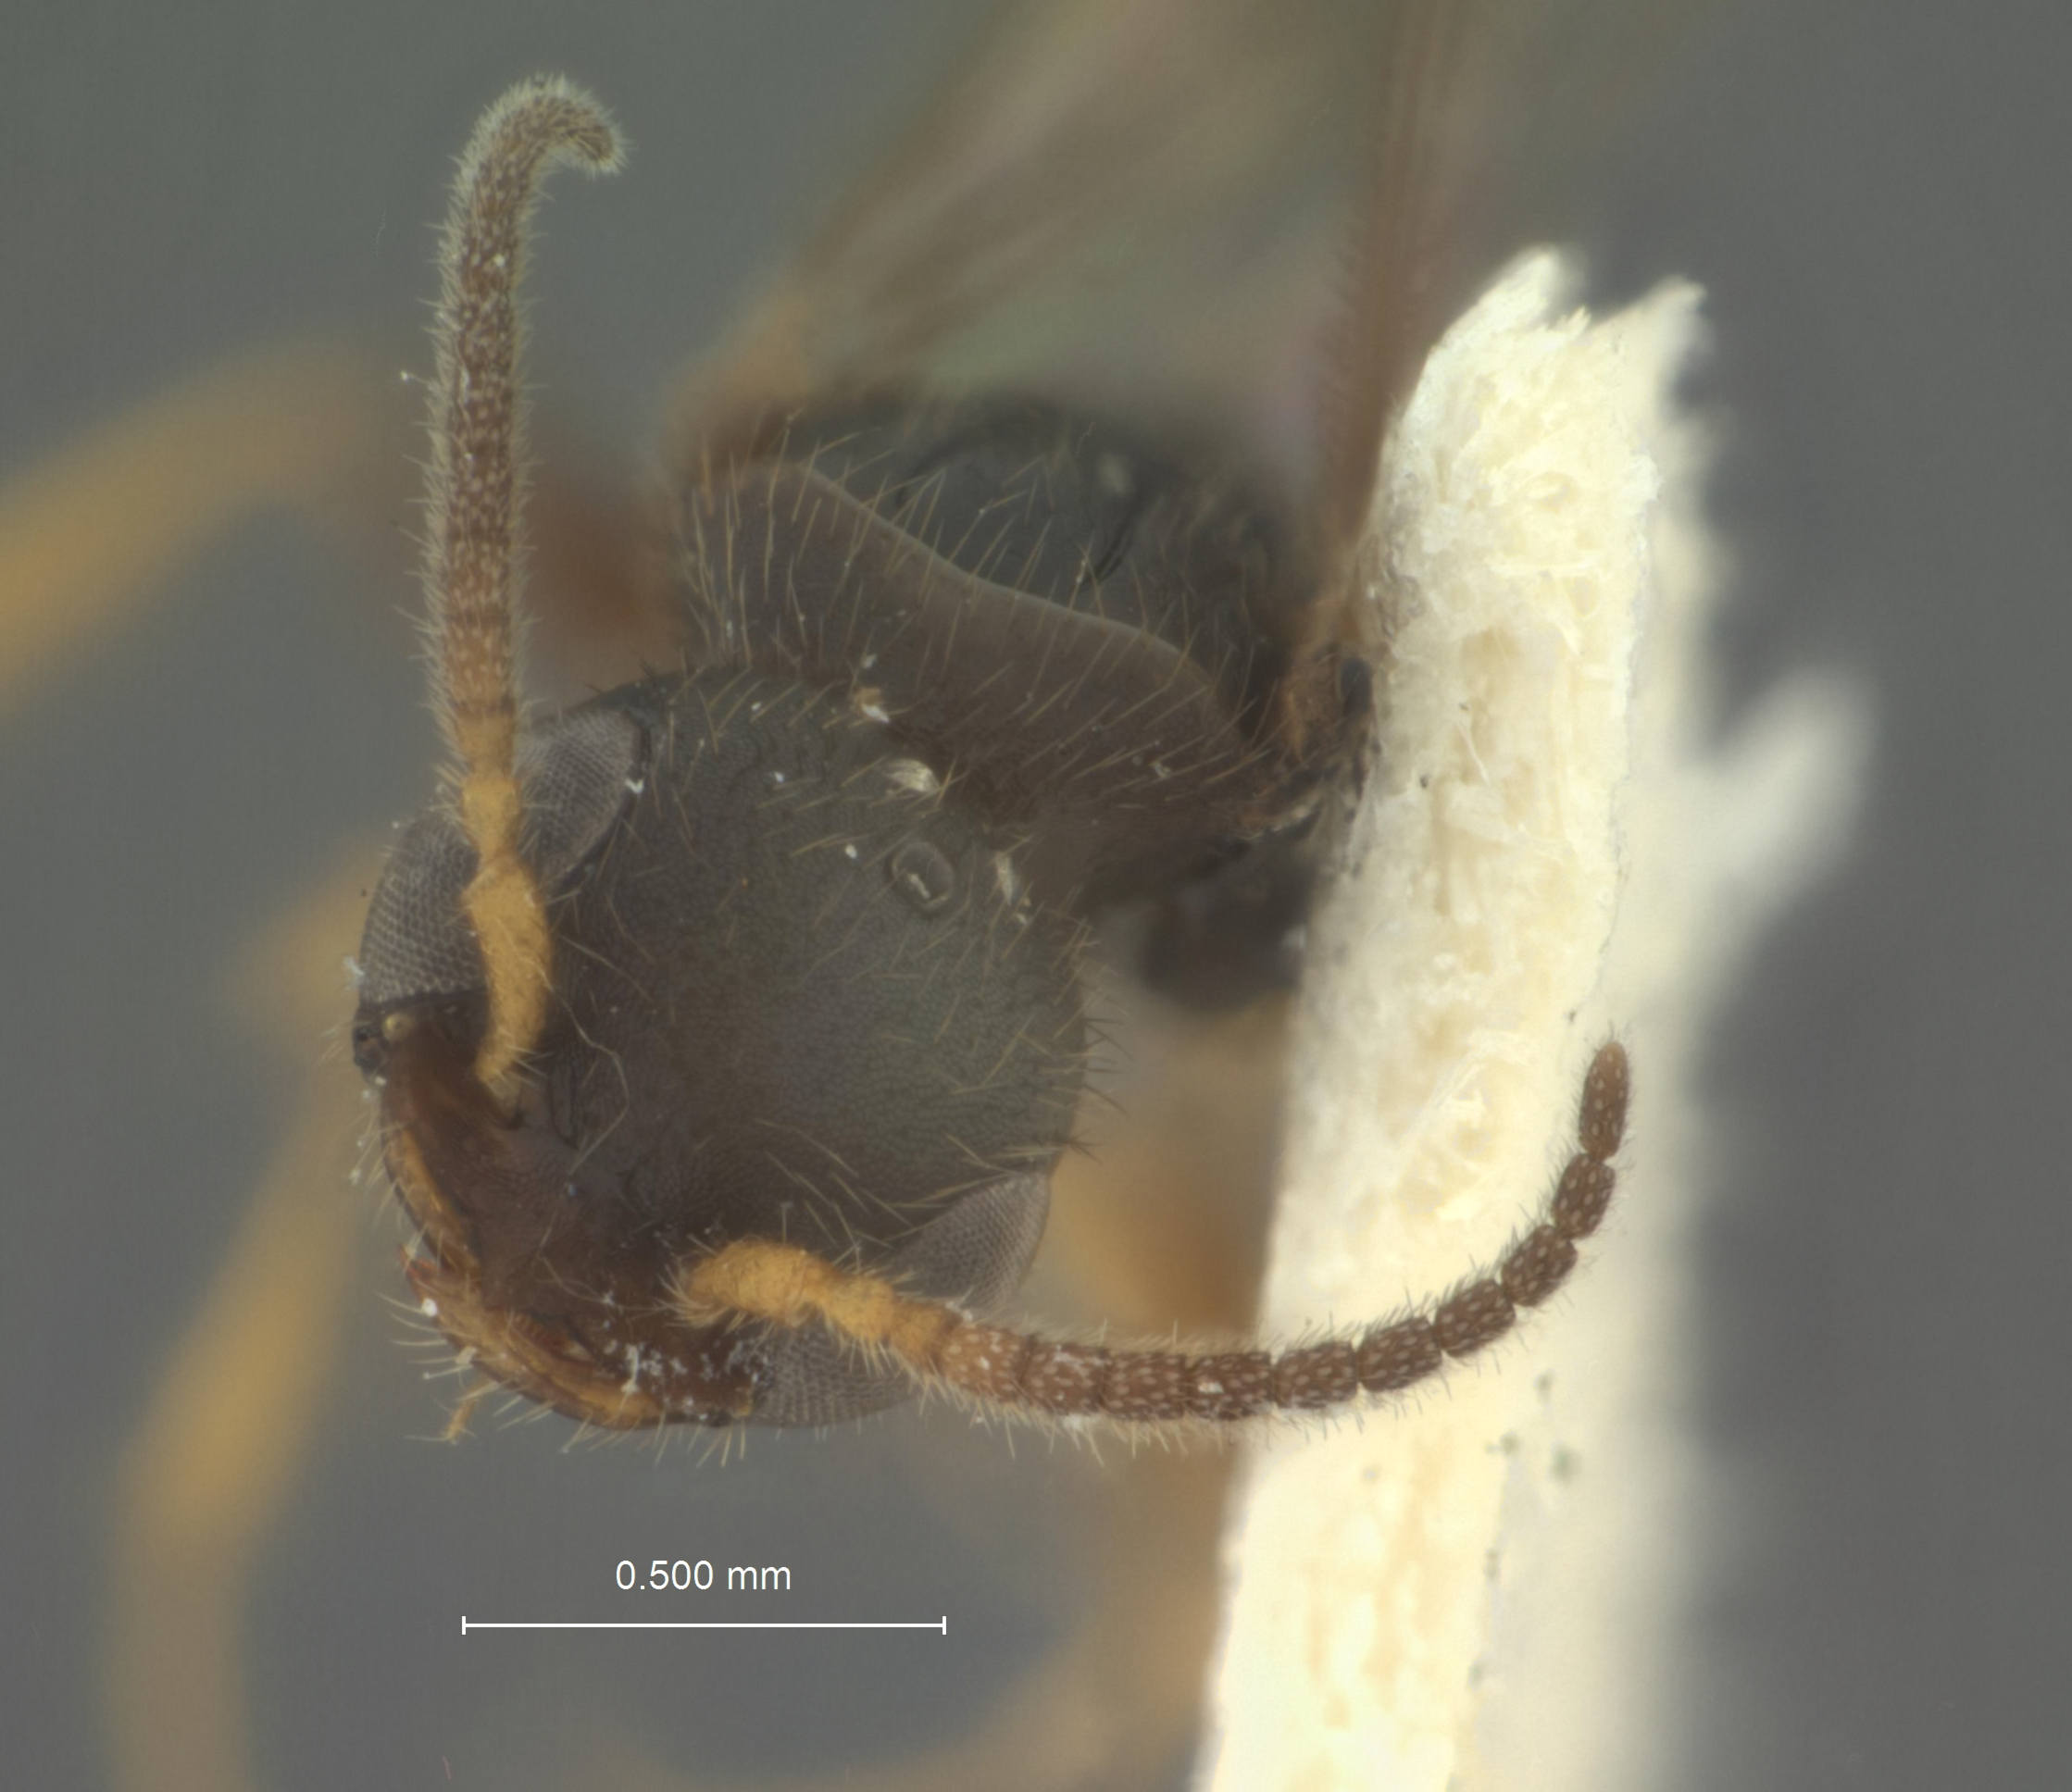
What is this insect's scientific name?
Dissomphalus rettenmeyeri
